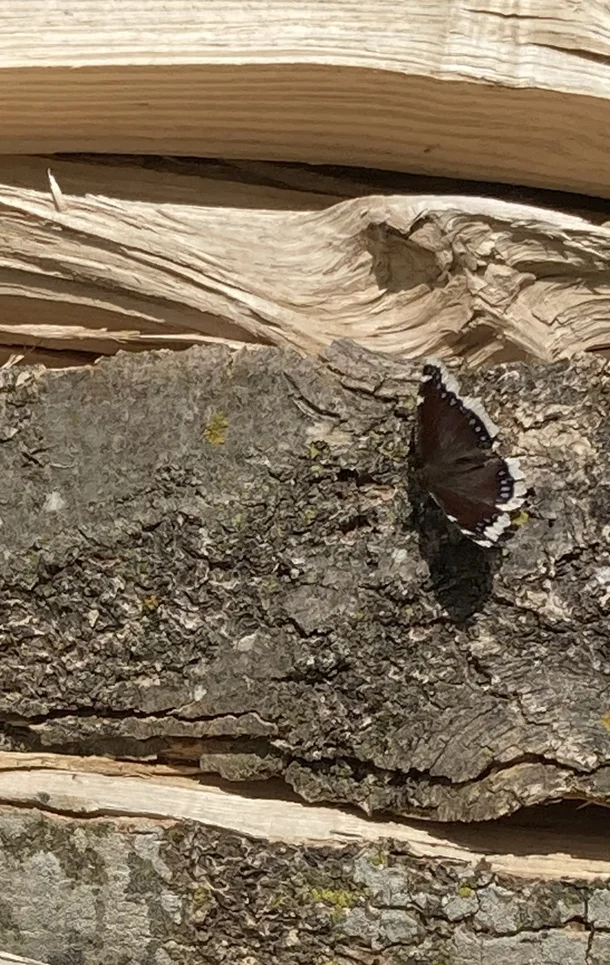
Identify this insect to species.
Nymphalis antiopa
